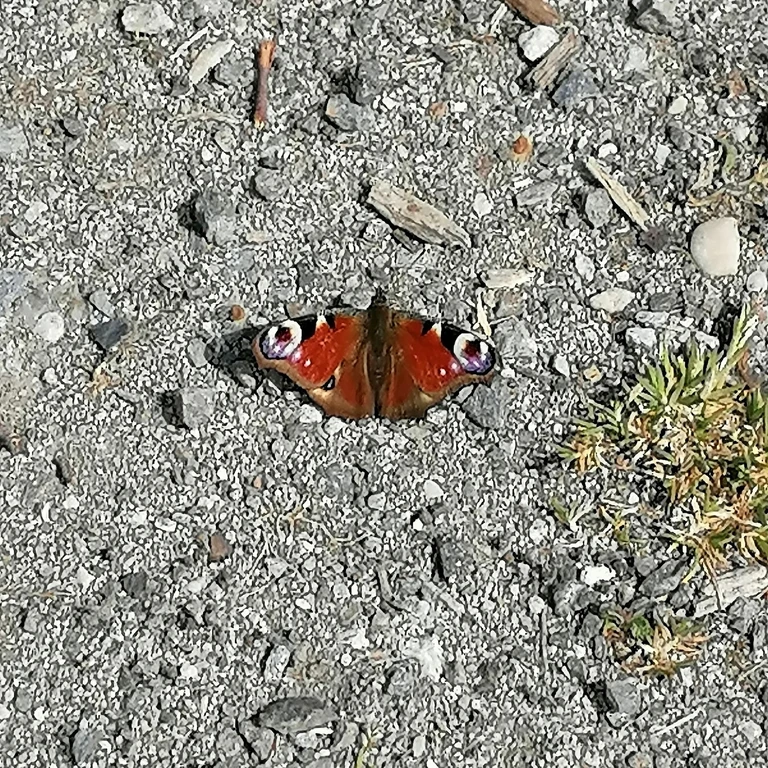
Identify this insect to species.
Aglais io
